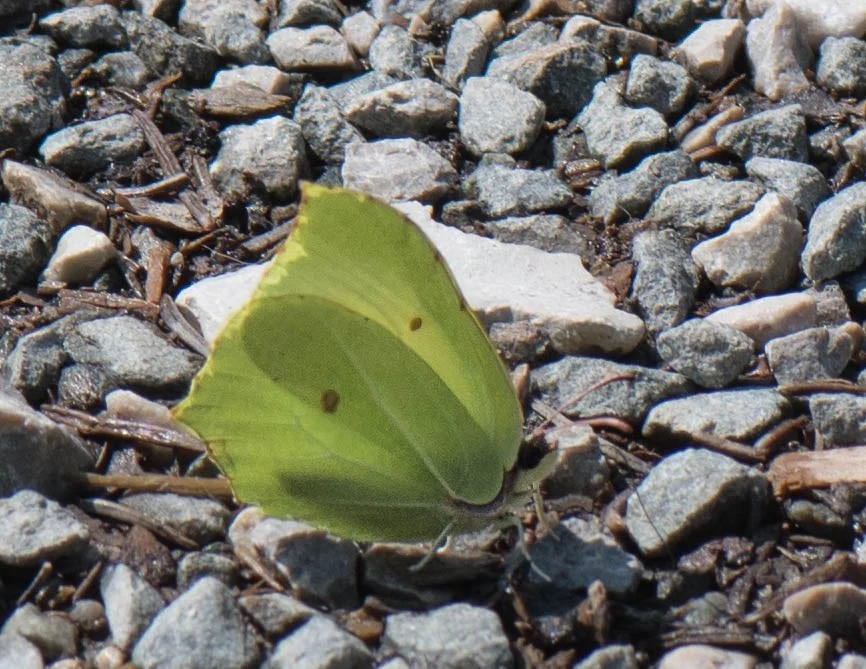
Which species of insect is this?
Gonepteryx rhamni
